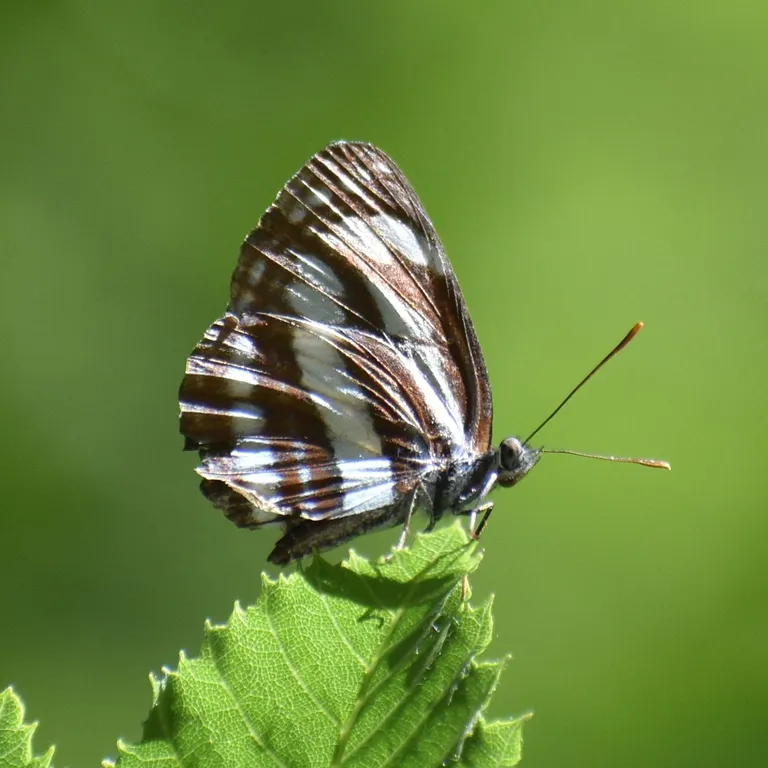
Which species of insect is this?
Neptis sappho
